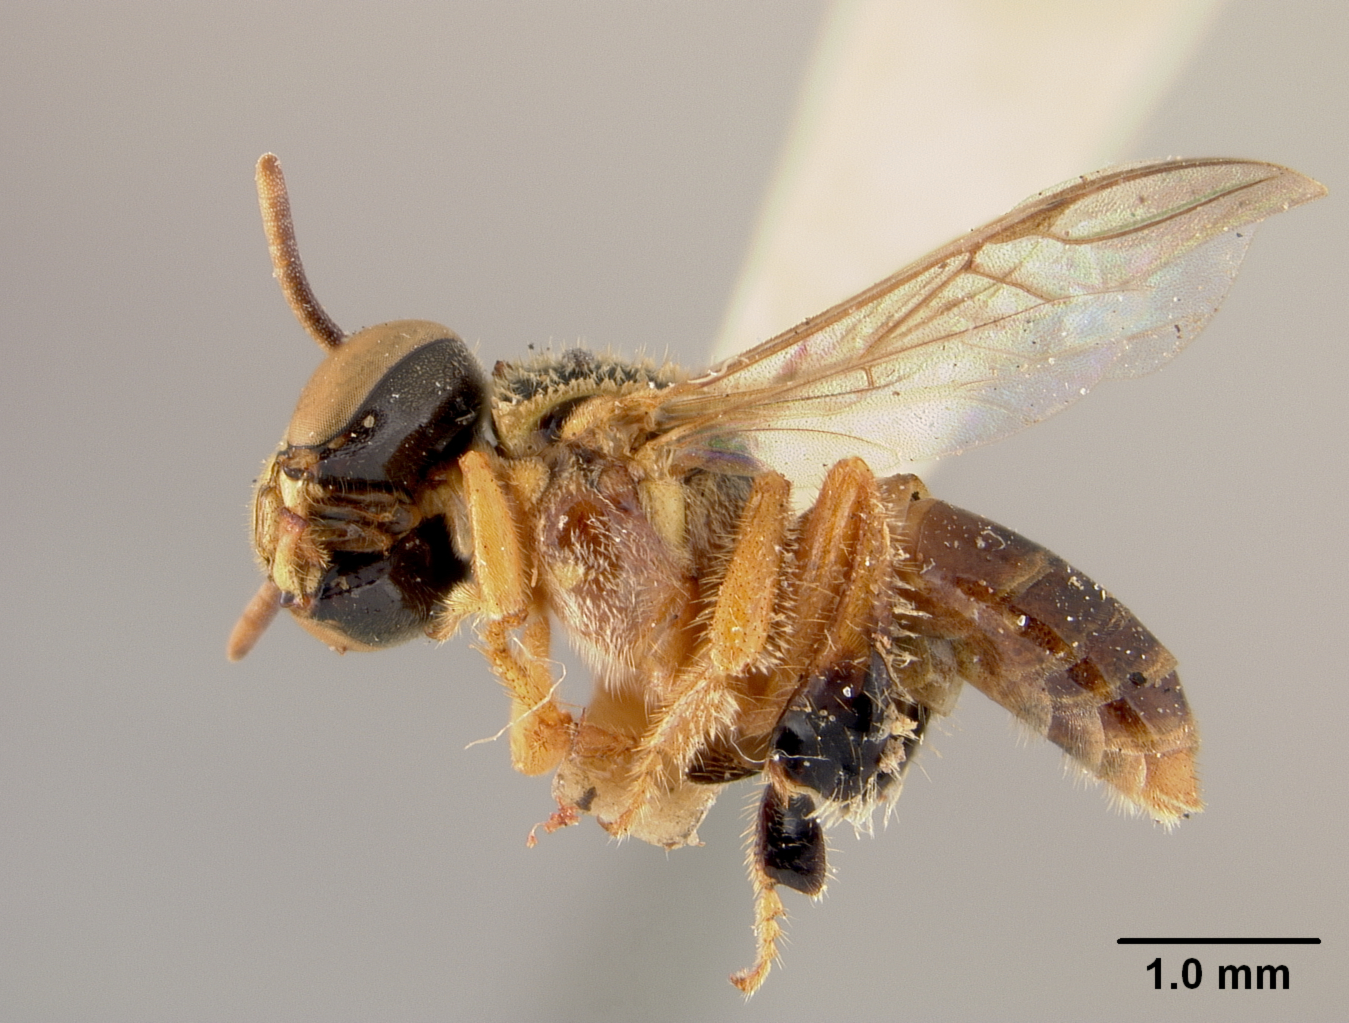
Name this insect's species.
Trigona jaty
